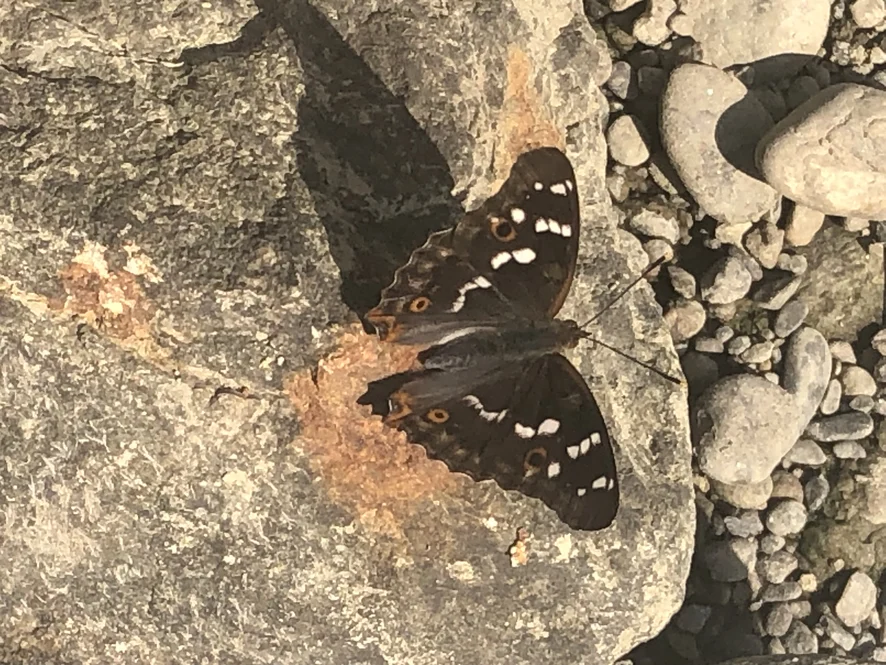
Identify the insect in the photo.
Apatura ilia
